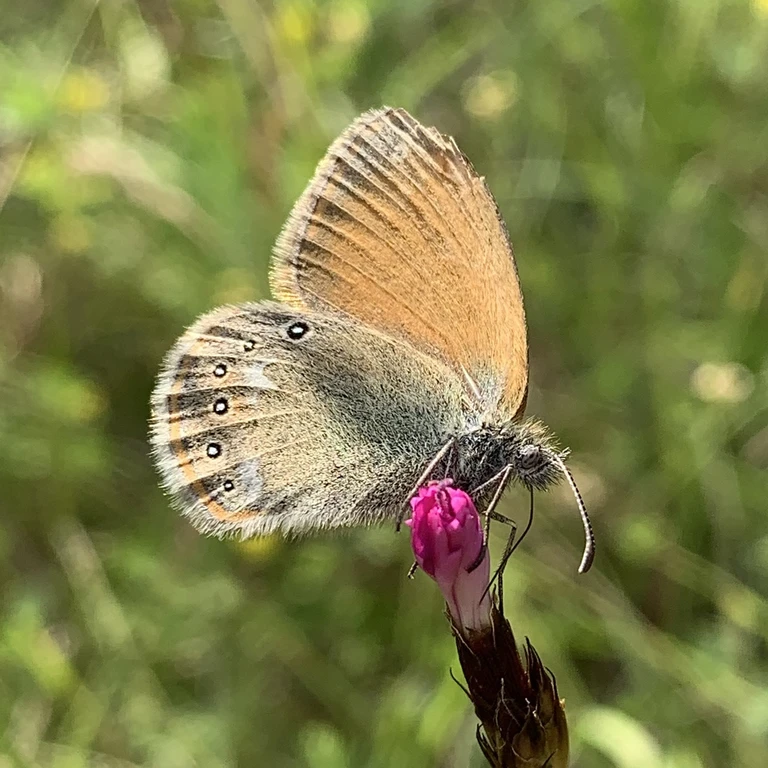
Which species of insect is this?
Coenonympha glycerion (also Coenonympha iphis)
